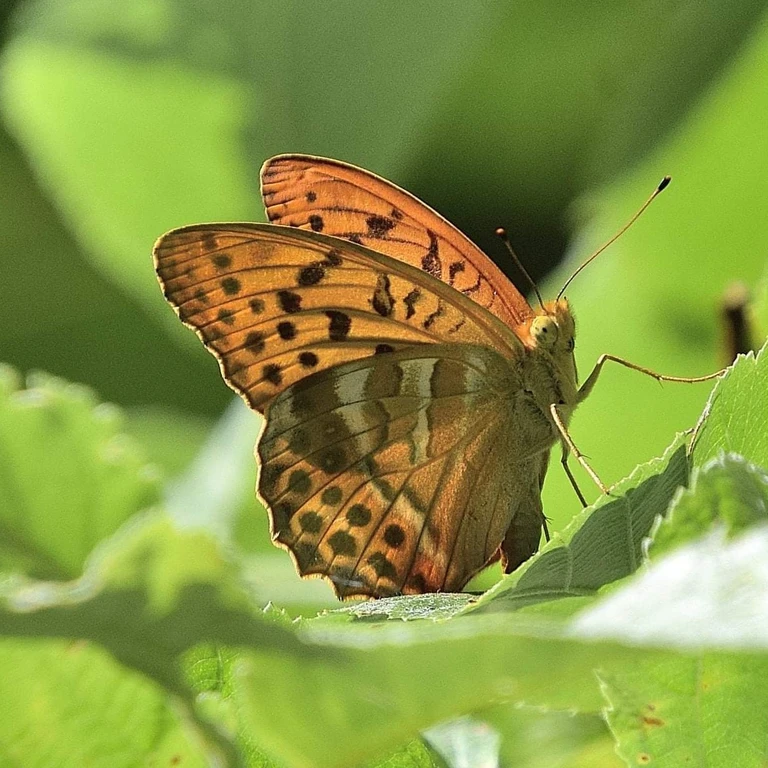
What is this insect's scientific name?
Argynnis paphia
